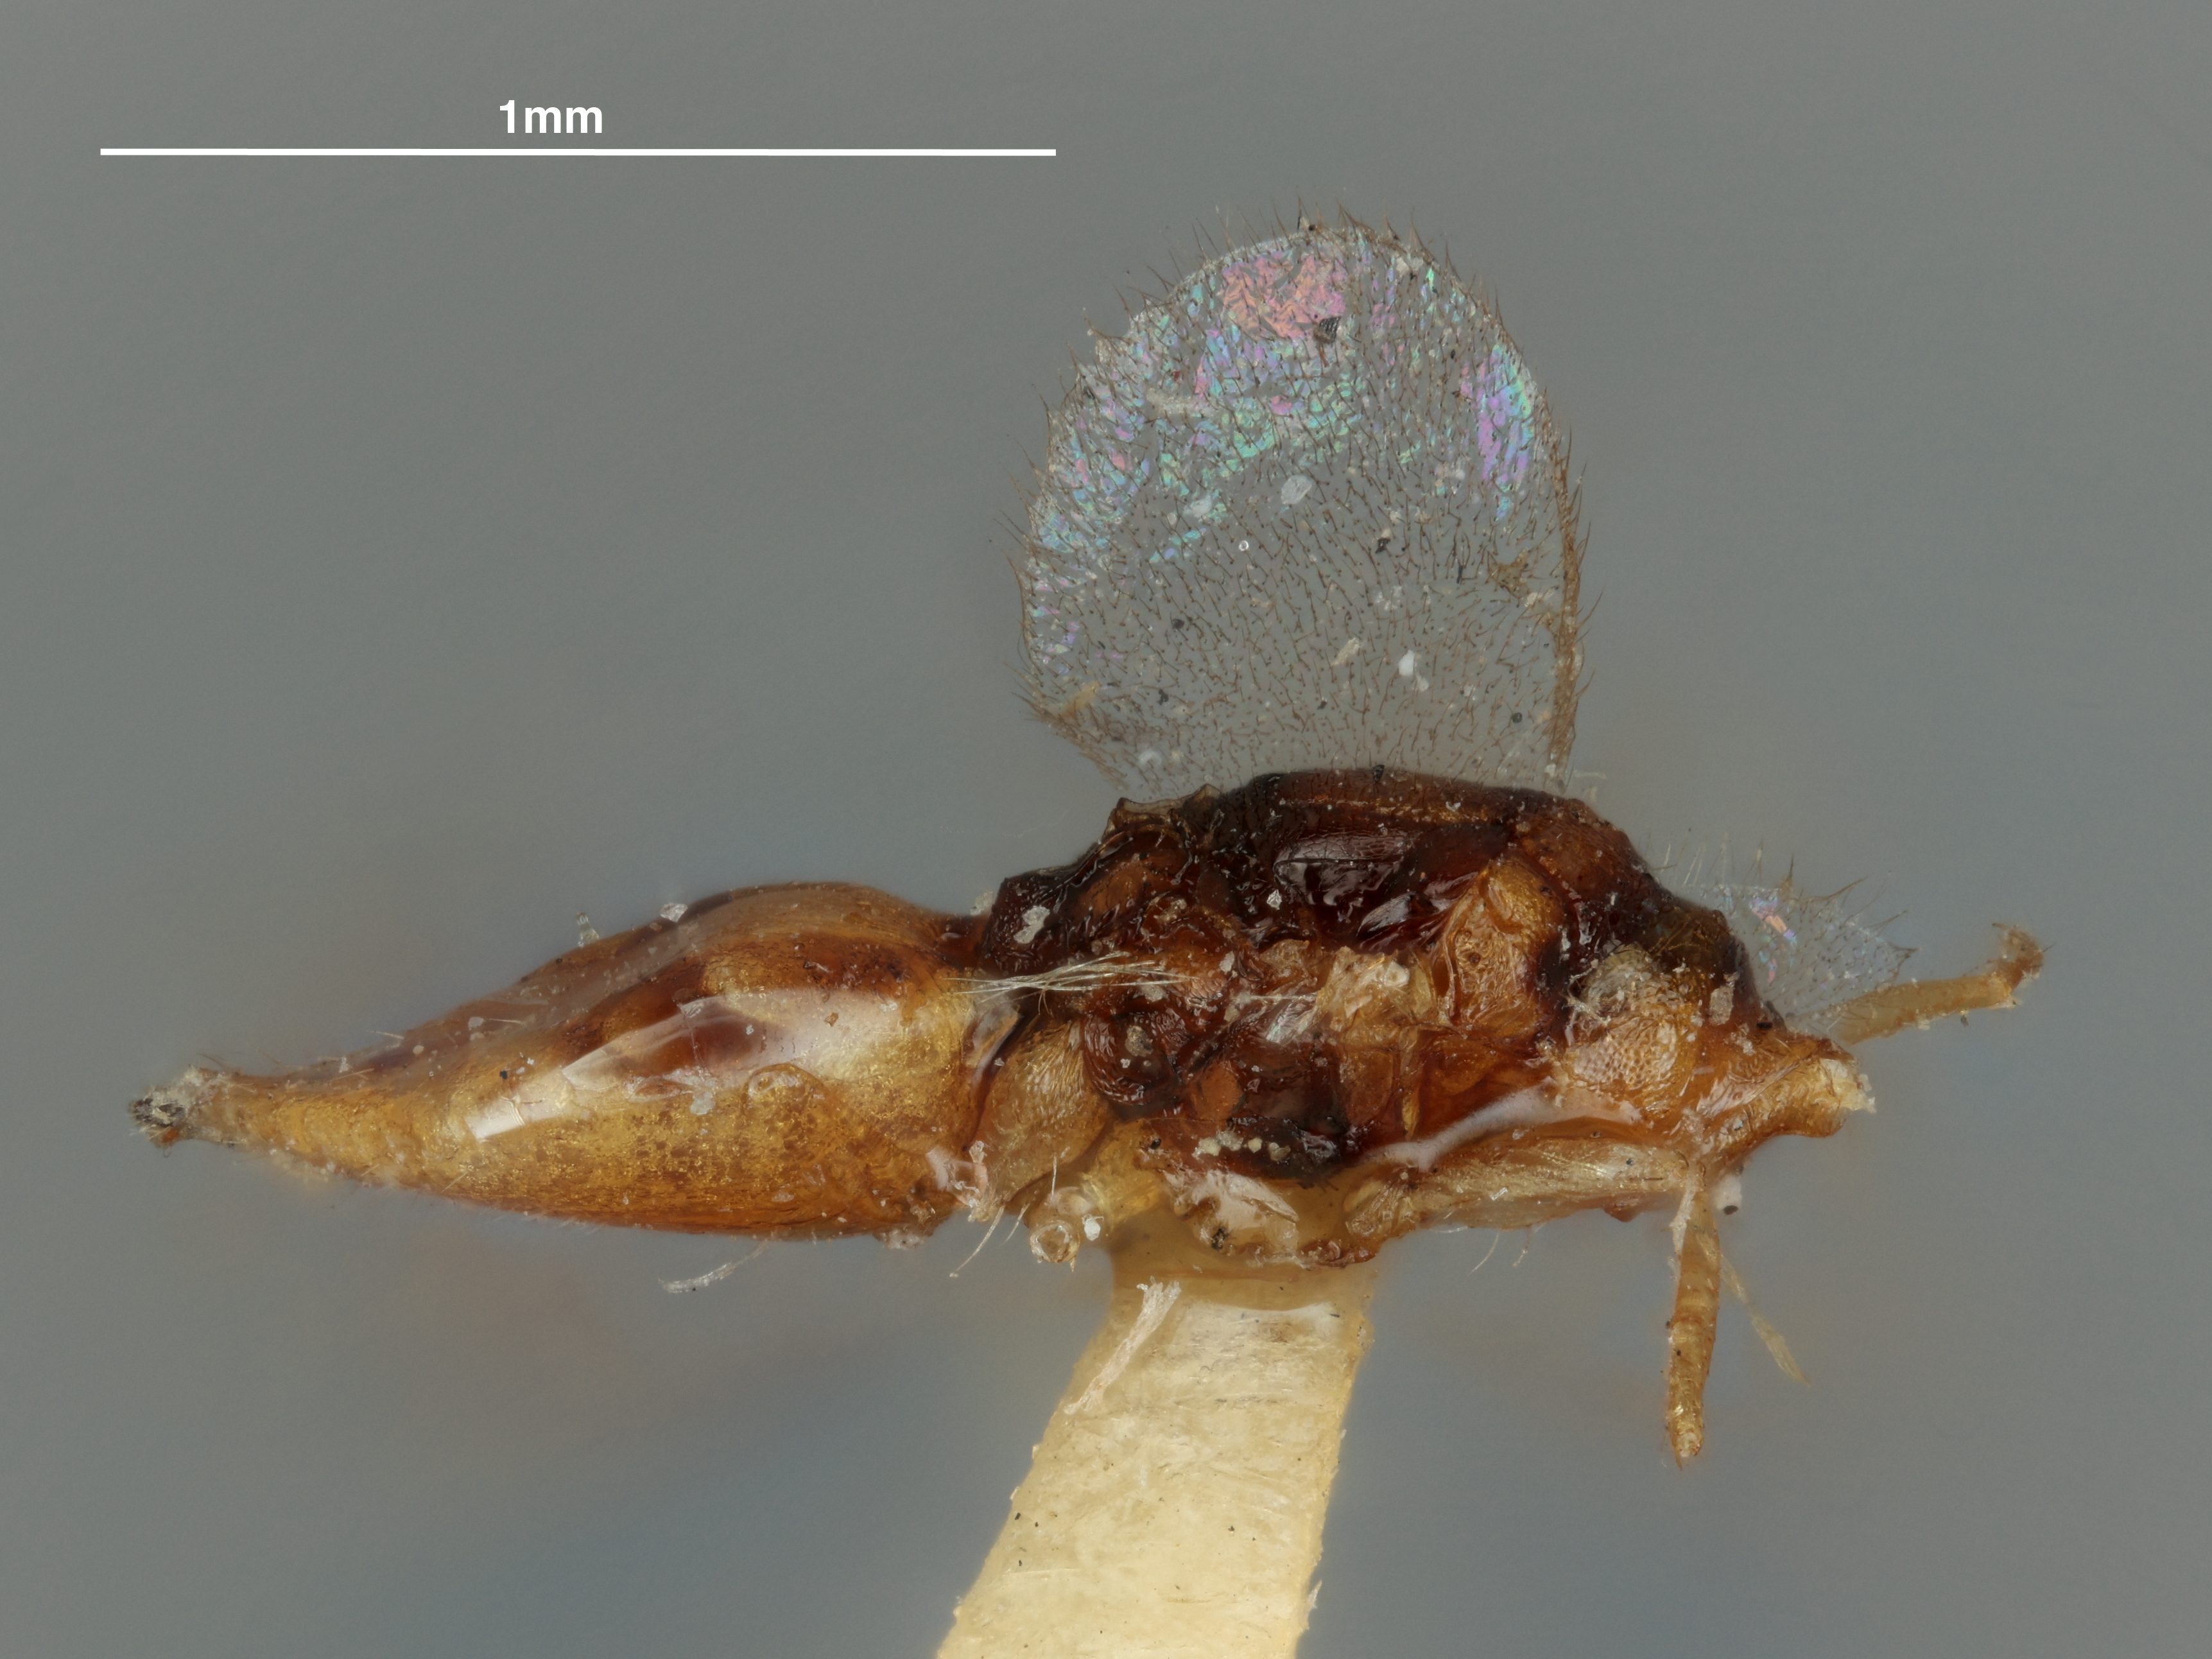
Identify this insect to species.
Sympiesis whitmani
